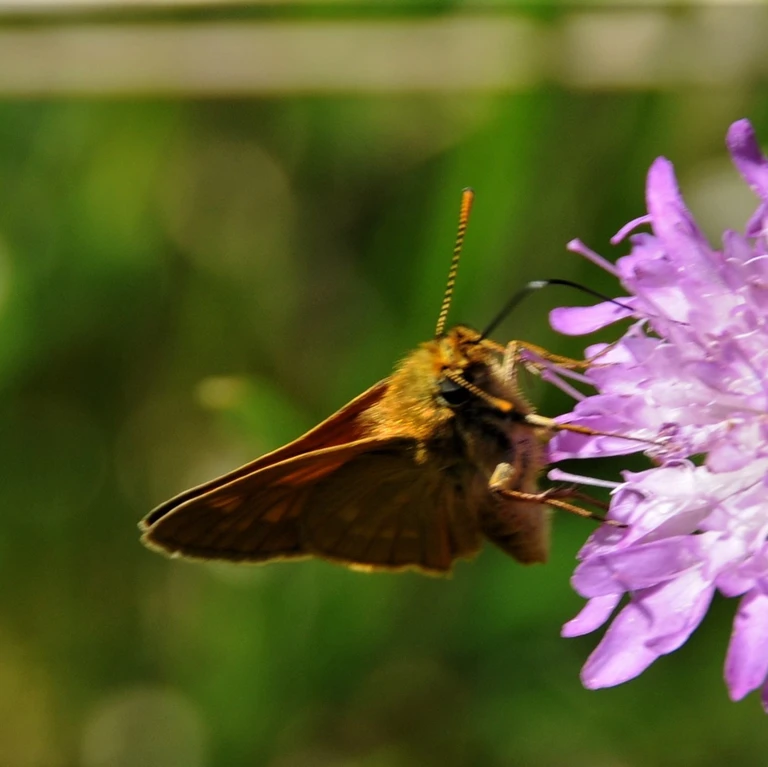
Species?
Ochlodes sylvanus (also Ochlodes venata)
